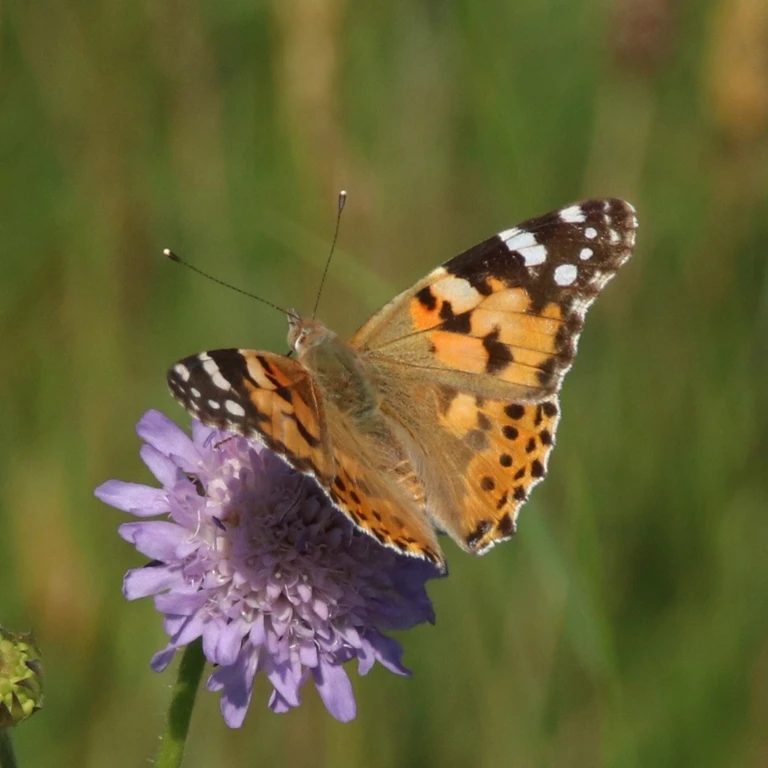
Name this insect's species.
Vanessa cardui
